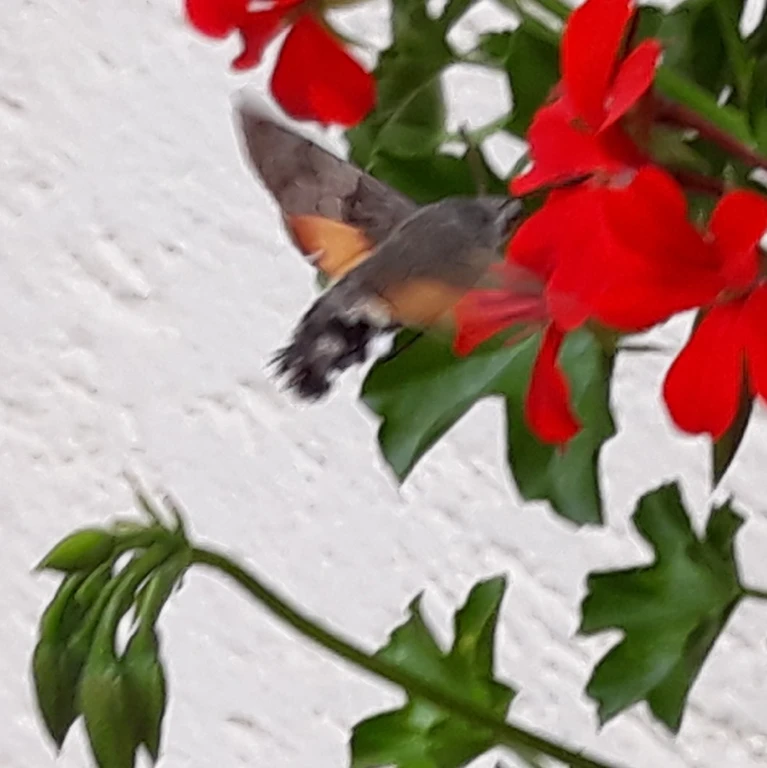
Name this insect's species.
Macroglossum stellatarum
